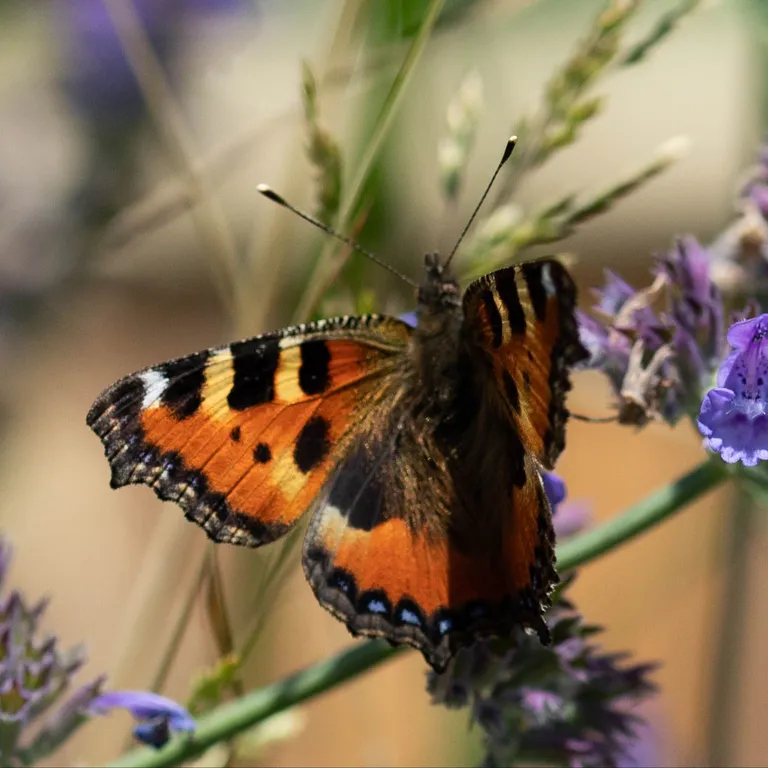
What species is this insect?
Aglais urticae
